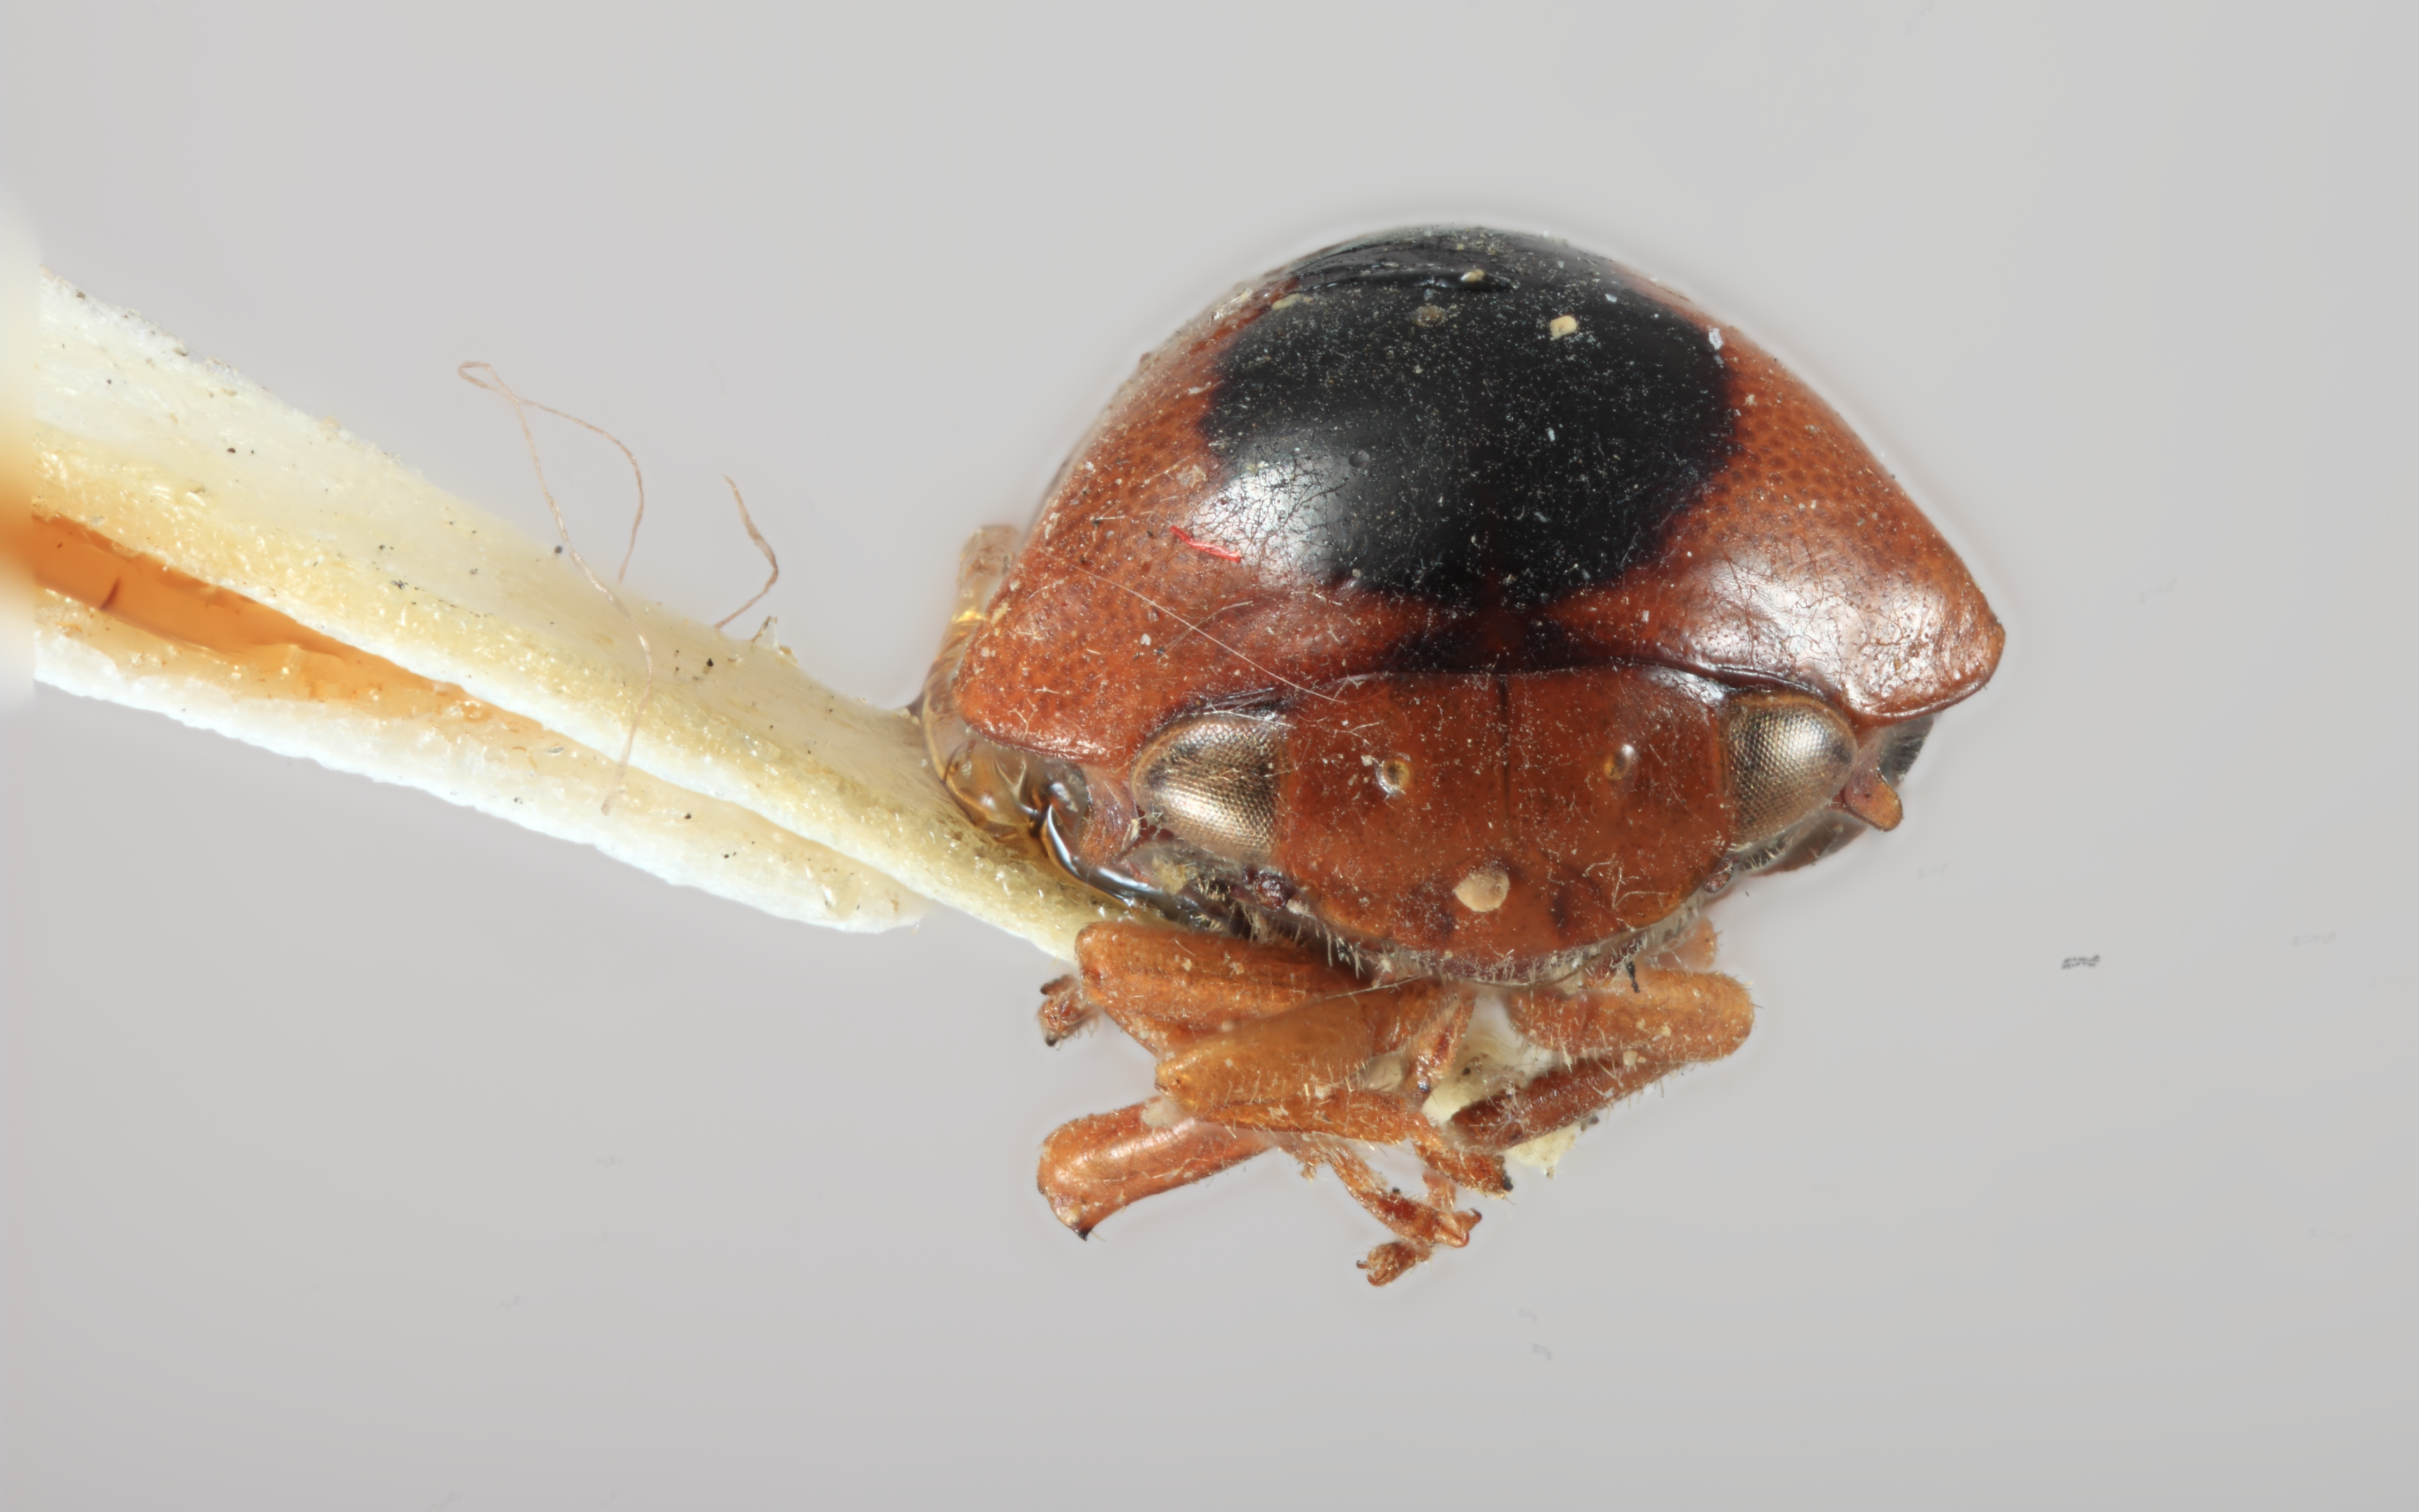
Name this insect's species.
Aphetea bicolor
